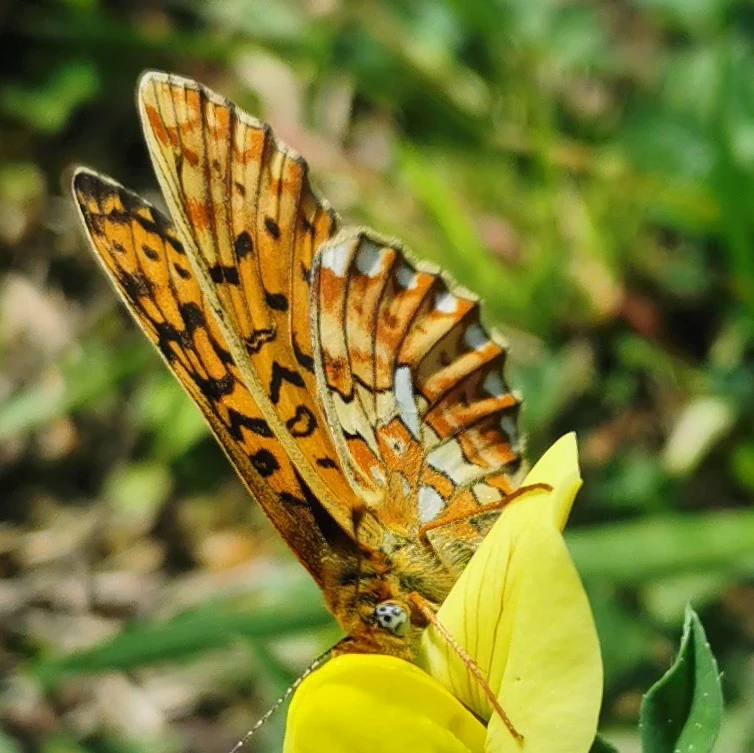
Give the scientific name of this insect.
Boloria euphrosyne (also Clossiana euphrosyne)
